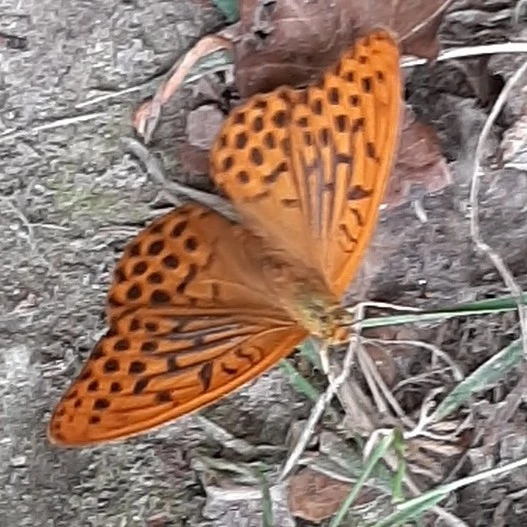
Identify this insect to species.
Argynnis paphia
